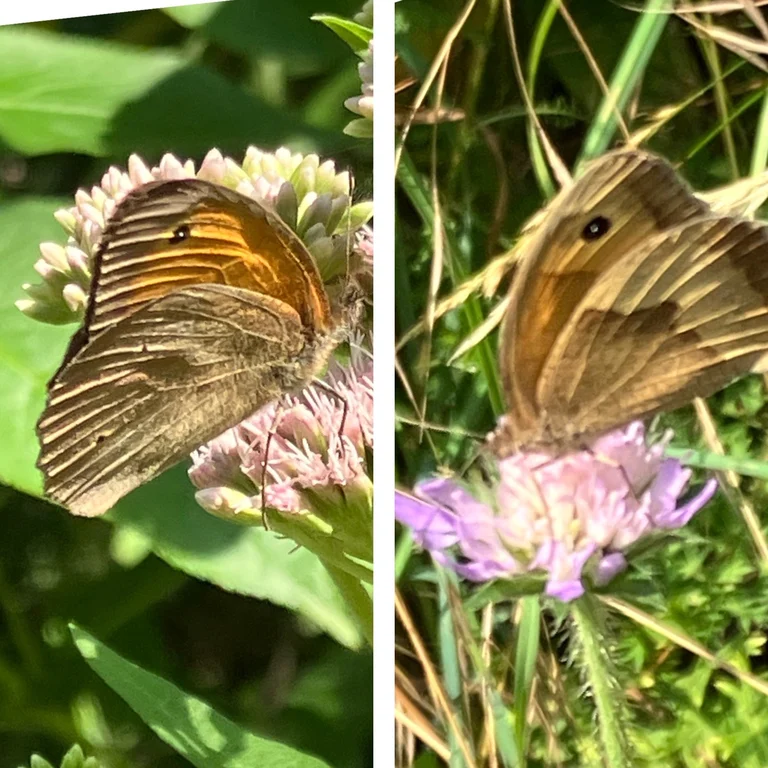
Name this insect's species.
Maniola jurtina
